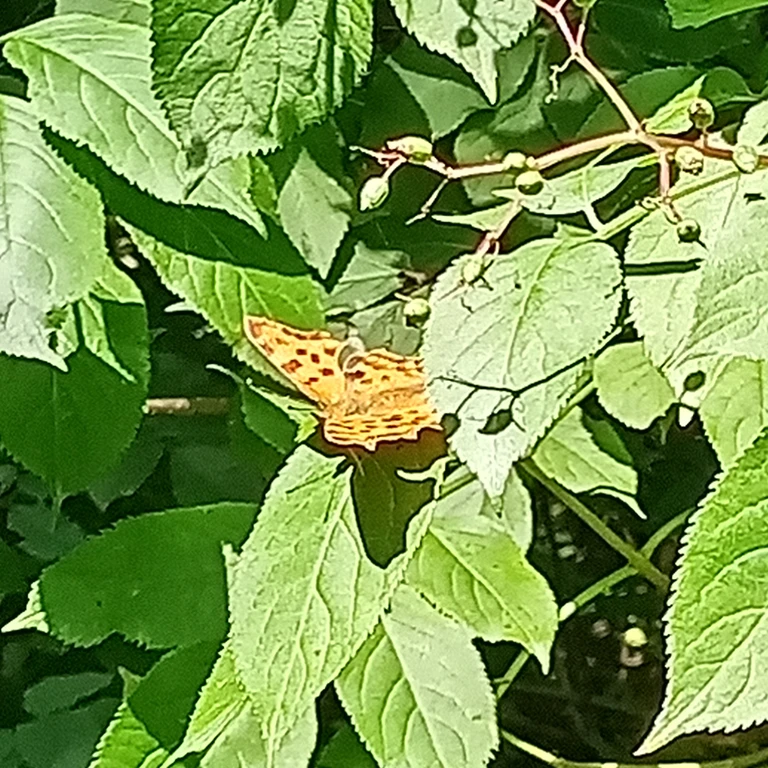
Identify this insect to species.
Polygonia c-album
